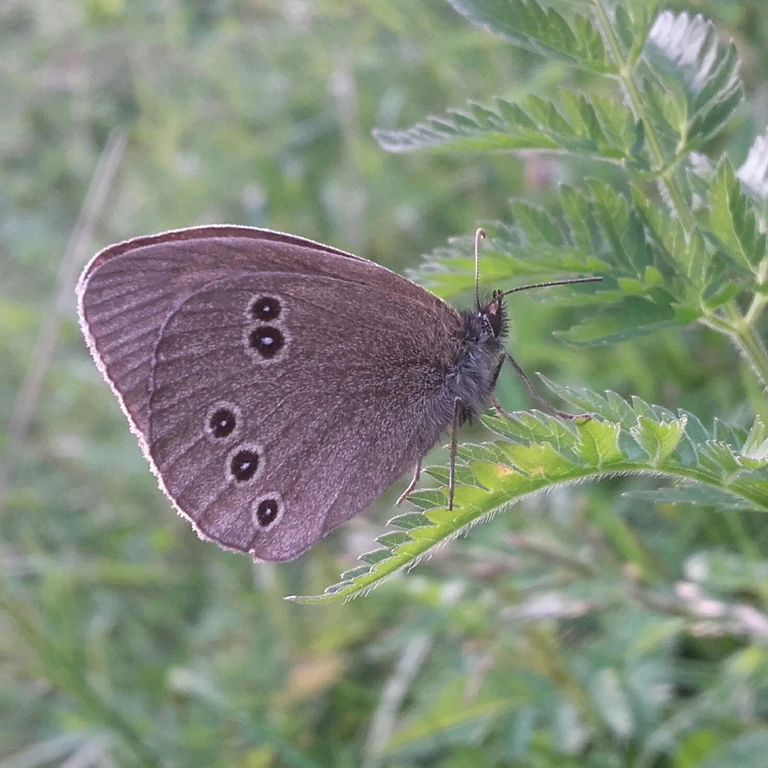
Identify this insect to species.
Aphantopus hyperantus
